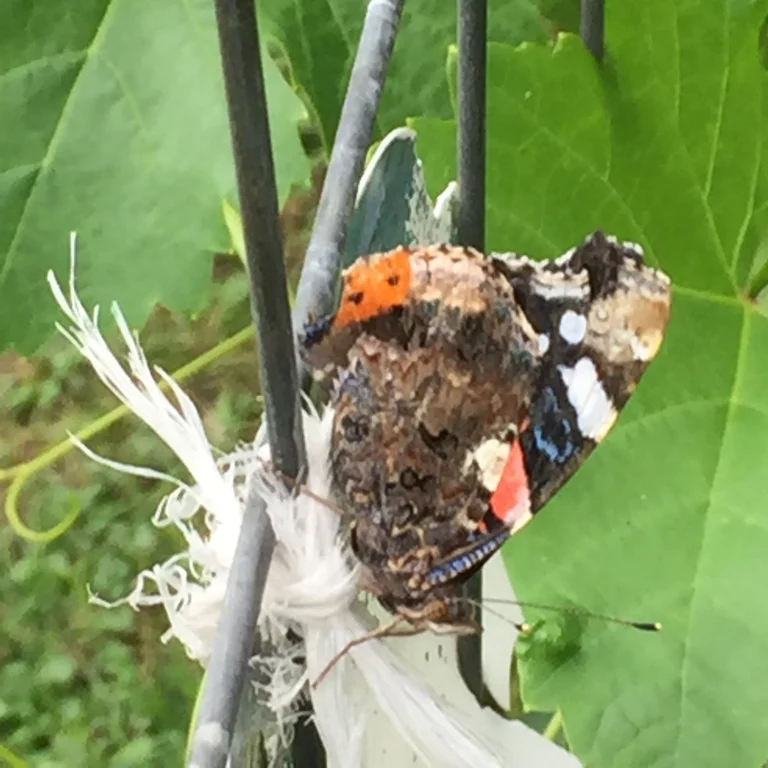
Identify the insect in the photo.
Vanessa atalanta
